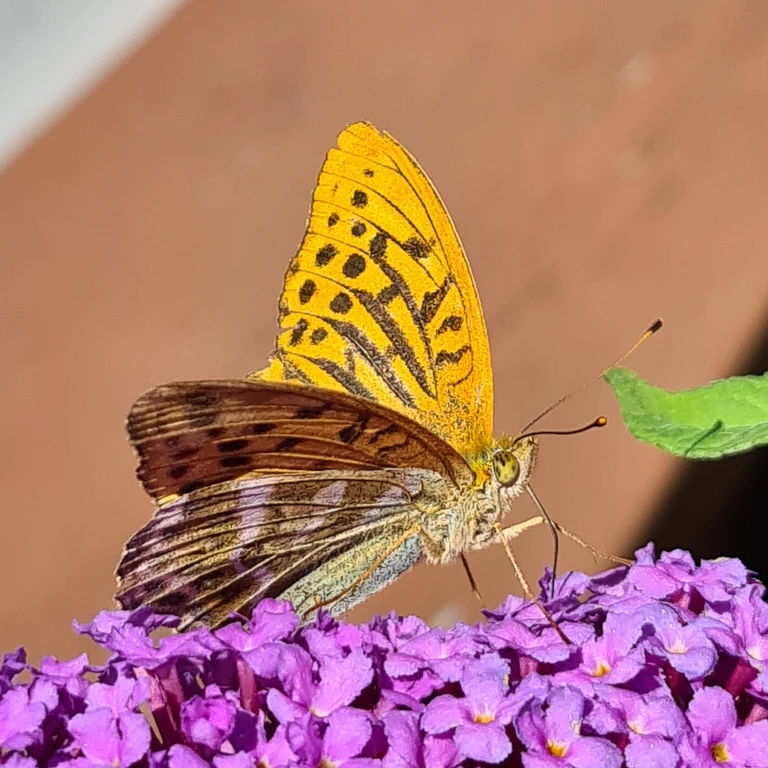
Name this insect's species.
Argynnis paphia
